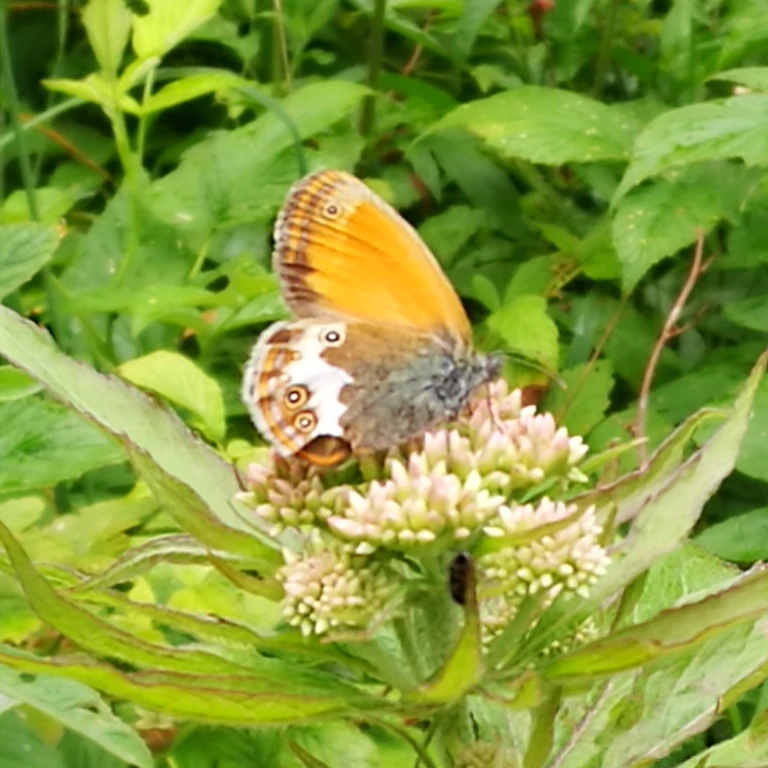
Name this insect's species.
Coenonympha arcania
